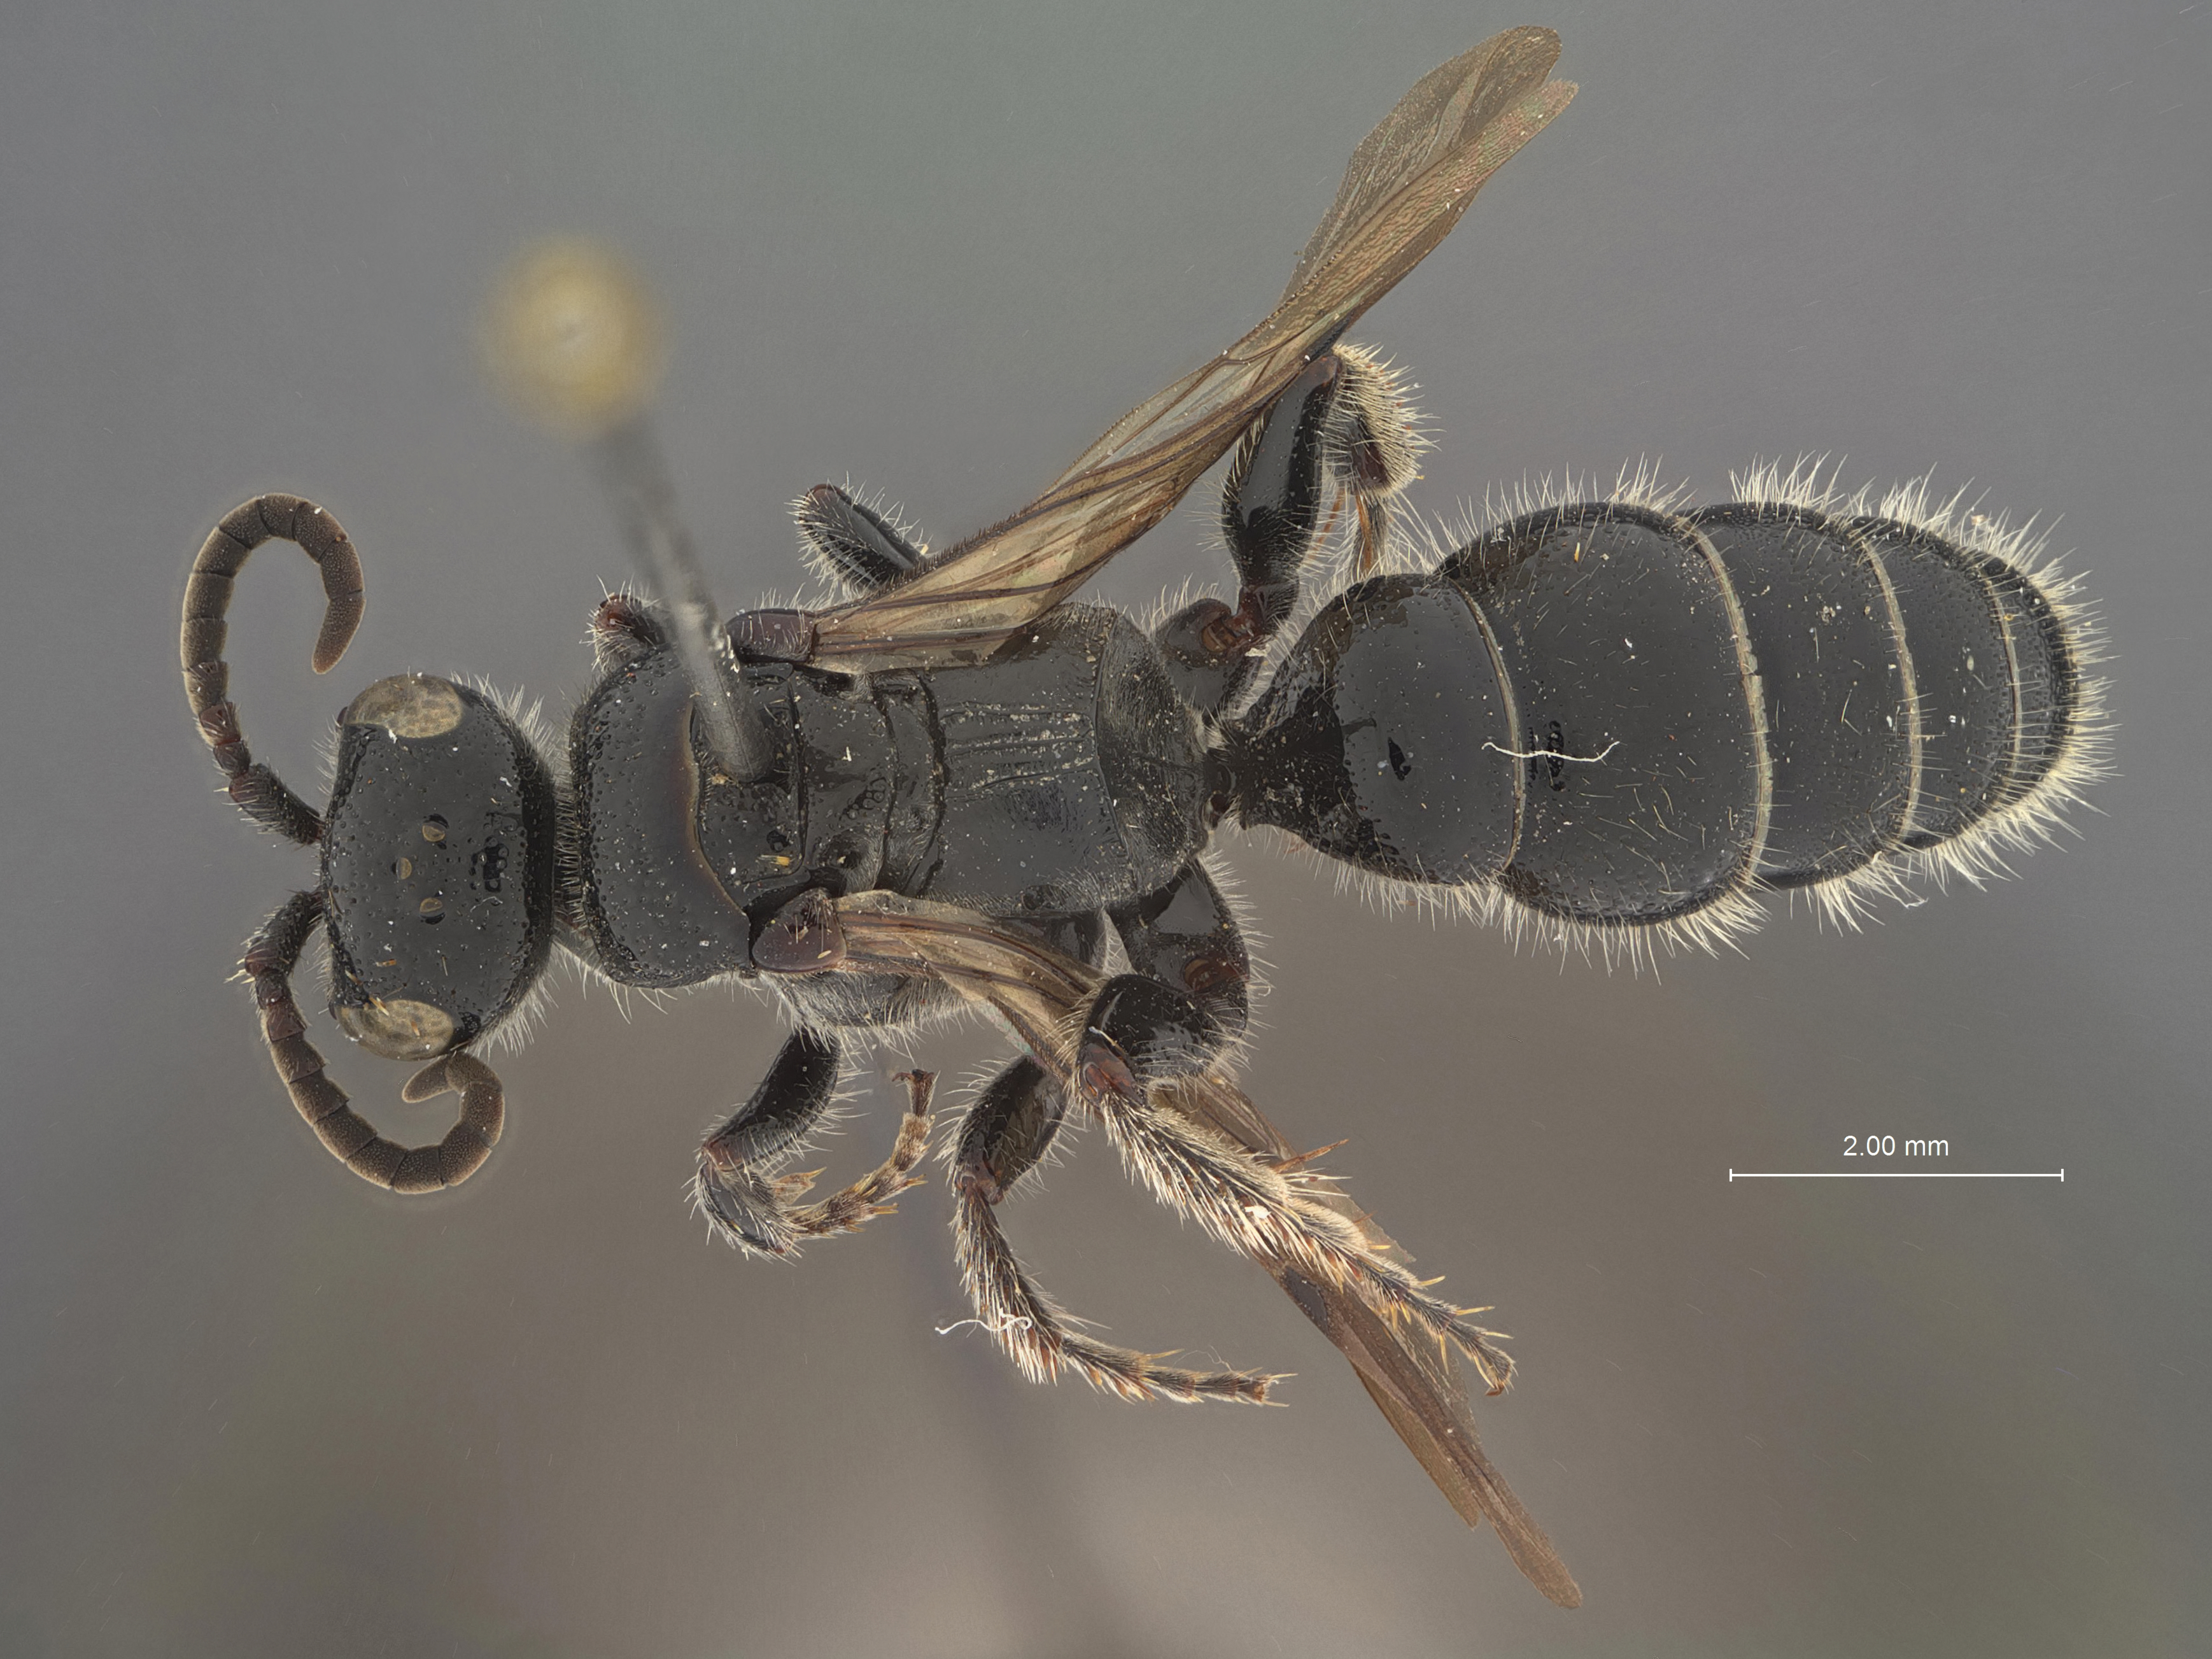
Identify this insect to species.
Tiphia rufomandibulata
